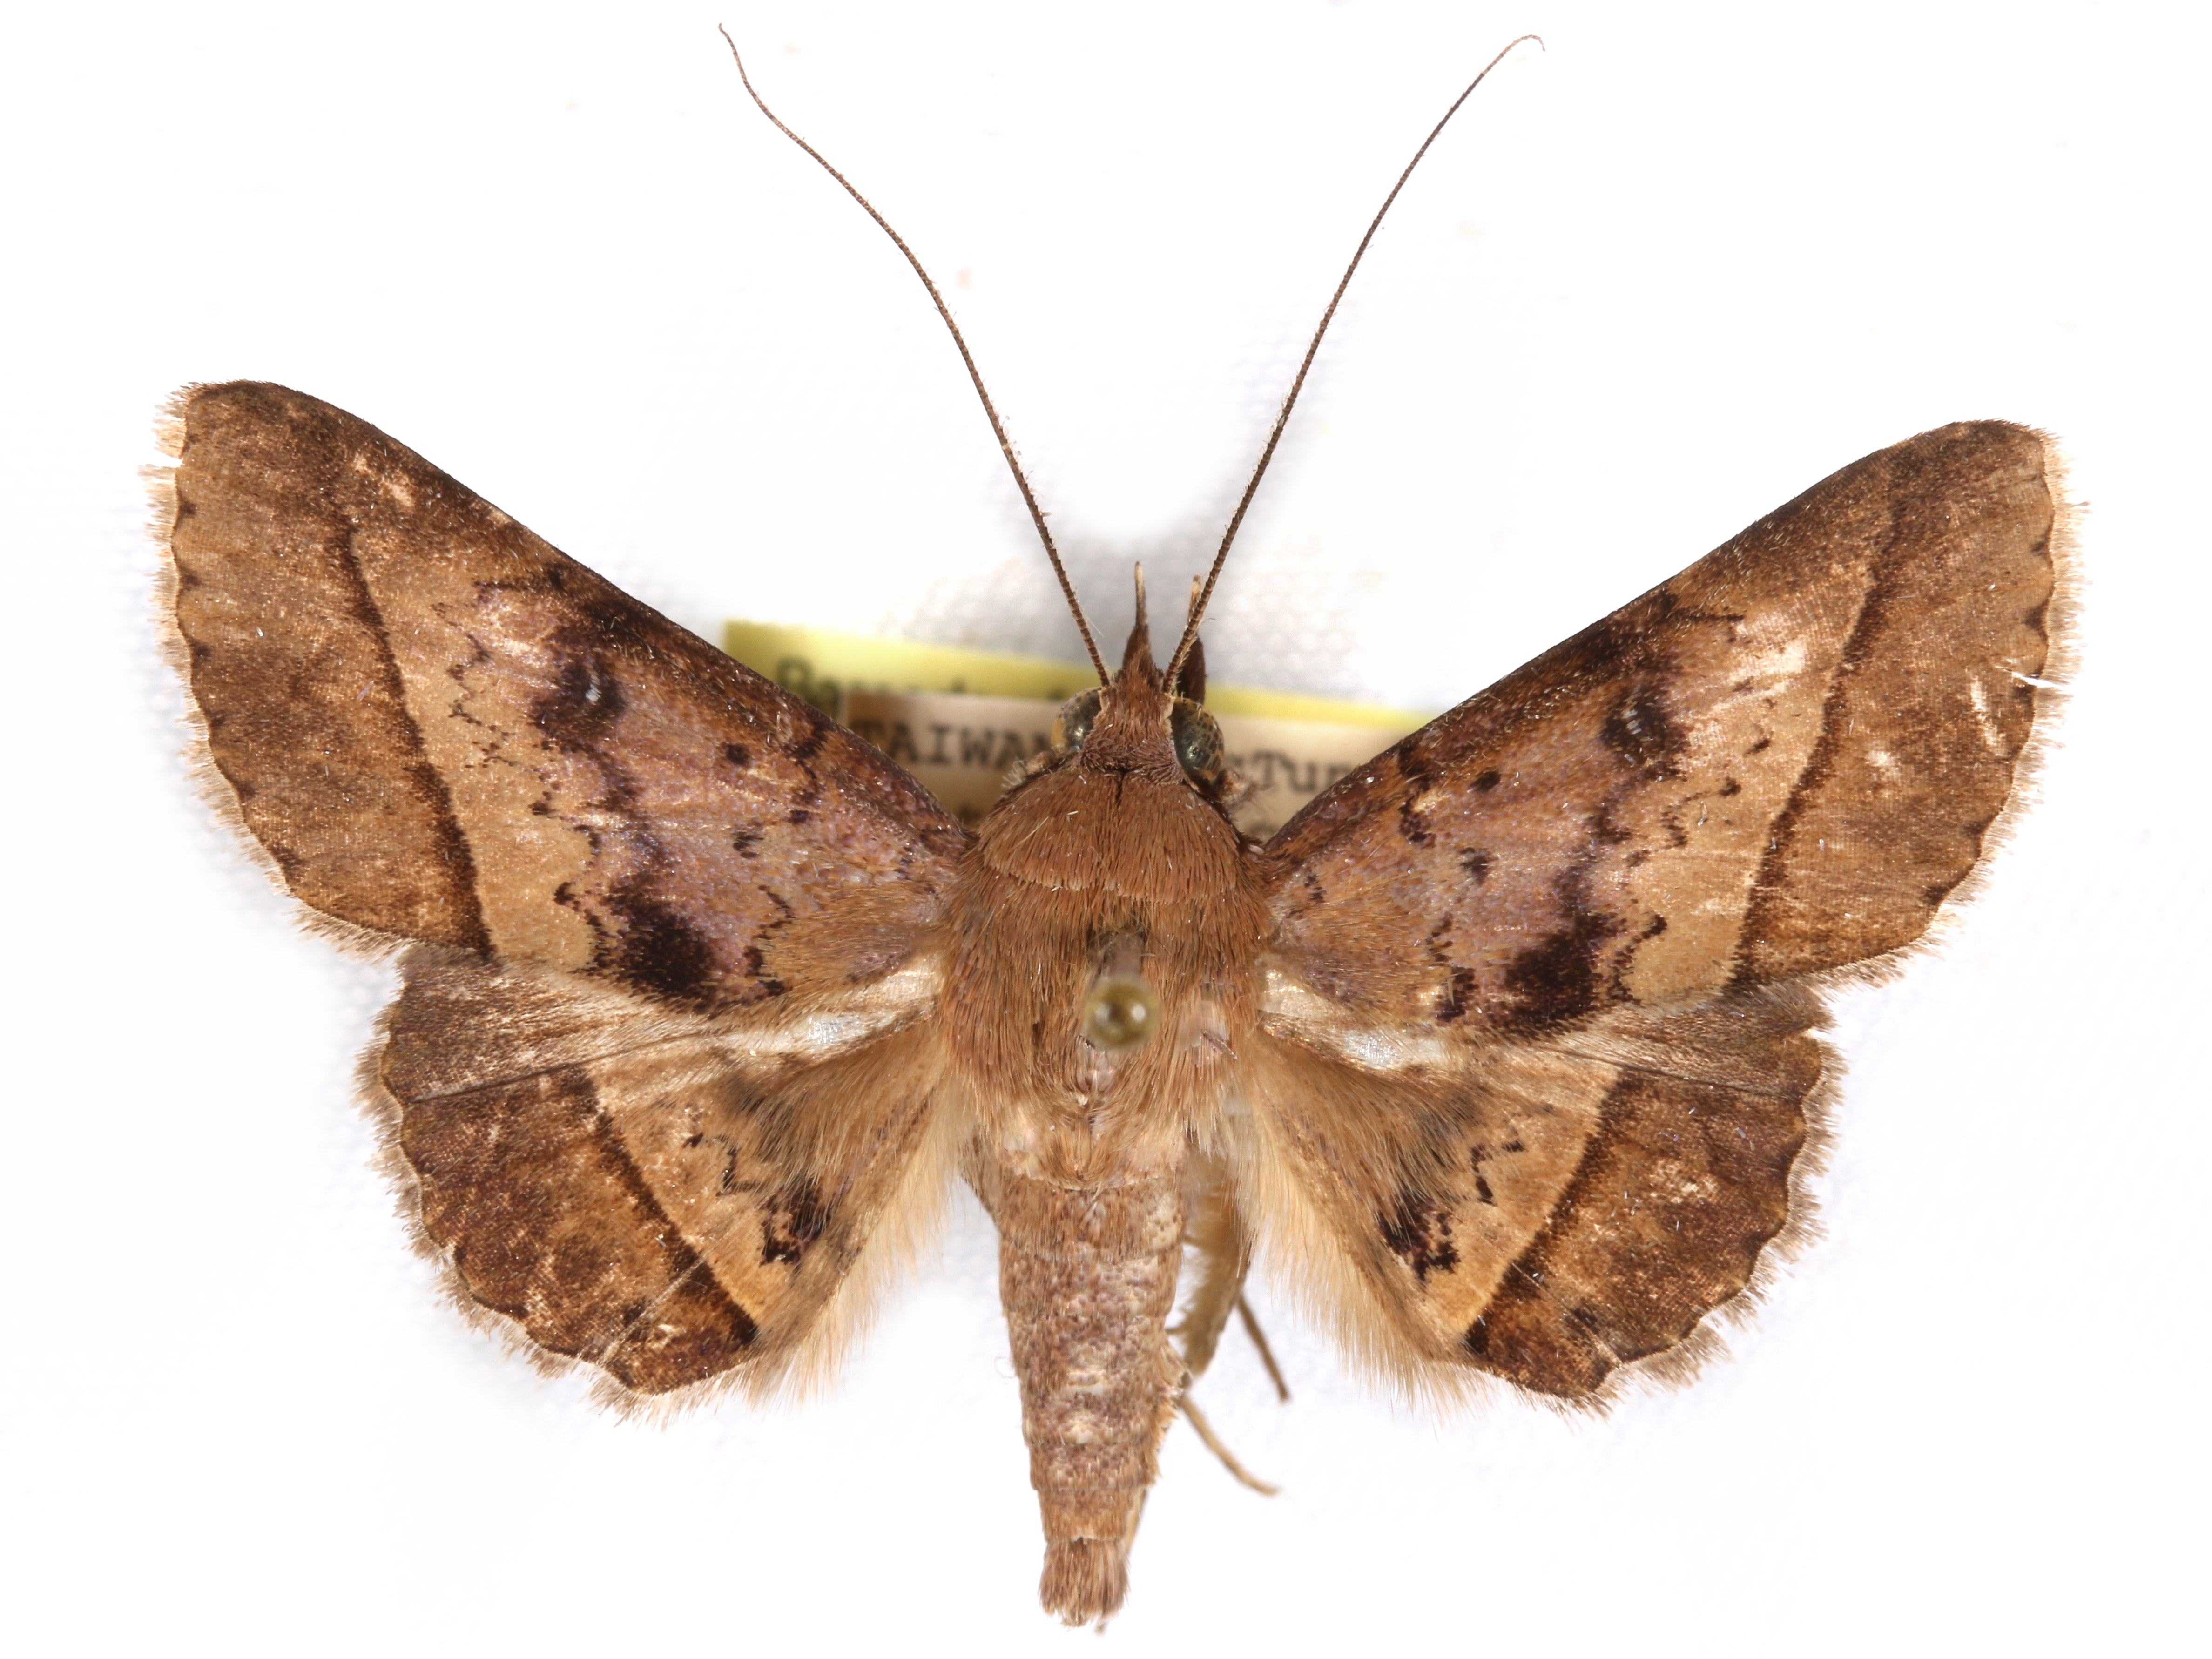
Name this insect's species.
Hypospila bolinoides
